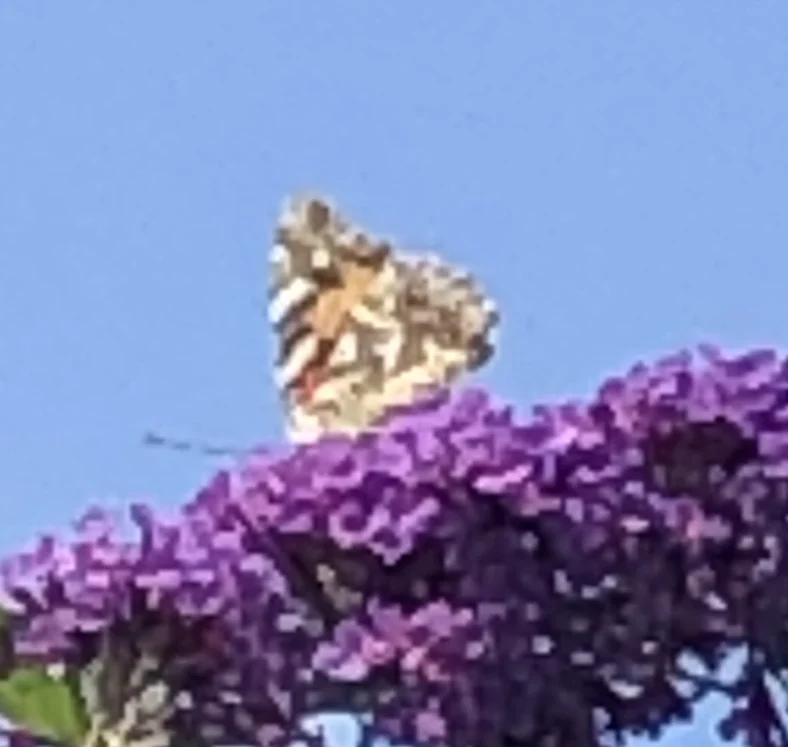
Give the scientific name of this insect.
Vanessa cardui
